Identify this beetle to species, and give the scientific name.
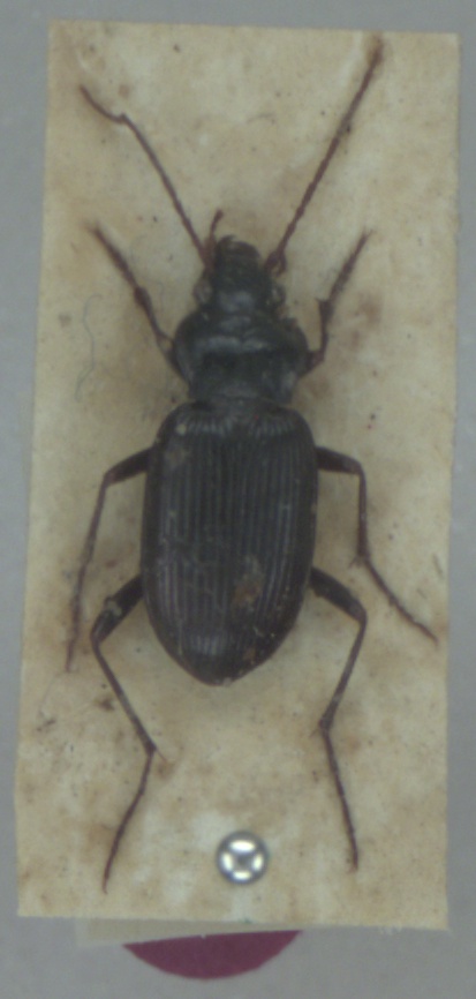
Nebria brevicollis
